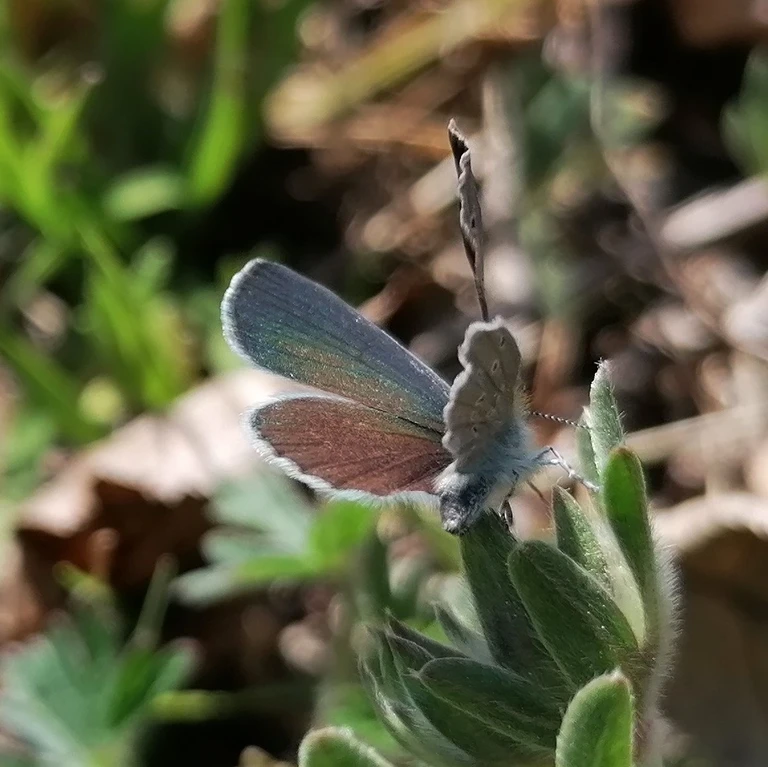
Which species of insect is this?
Cupido minimus
